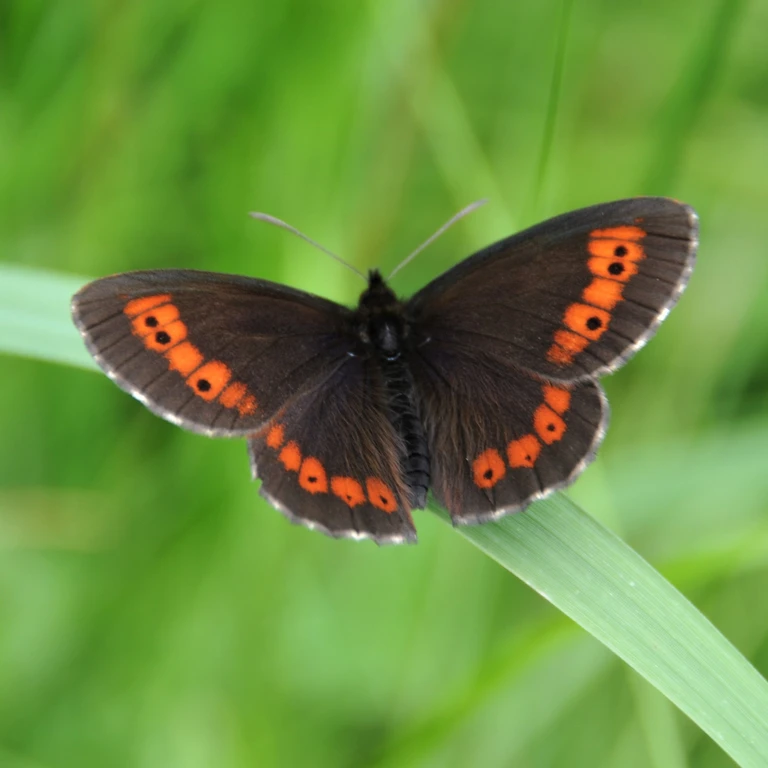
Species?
Erebia ligea
